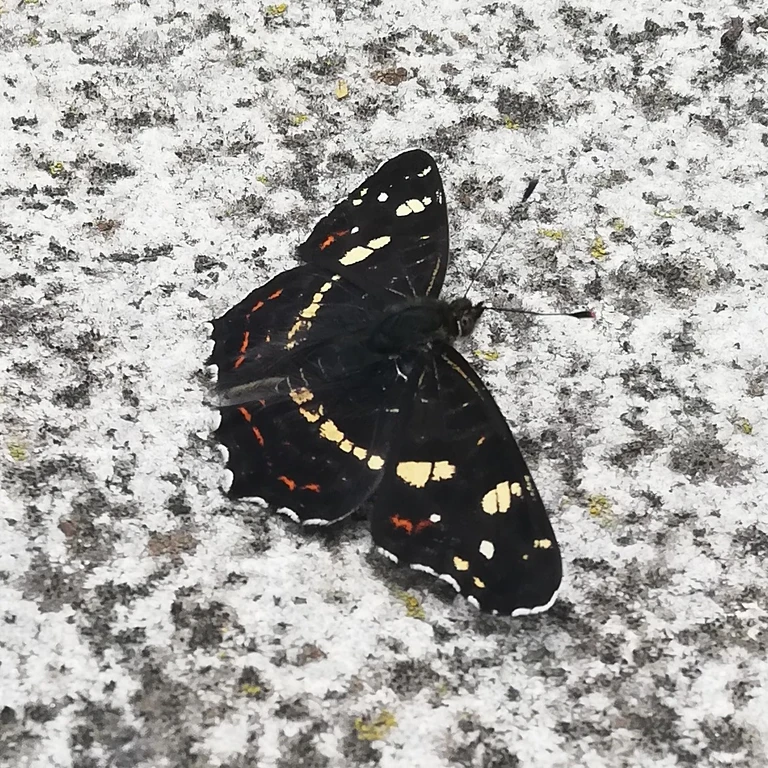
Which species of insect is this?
Araschnia levana
